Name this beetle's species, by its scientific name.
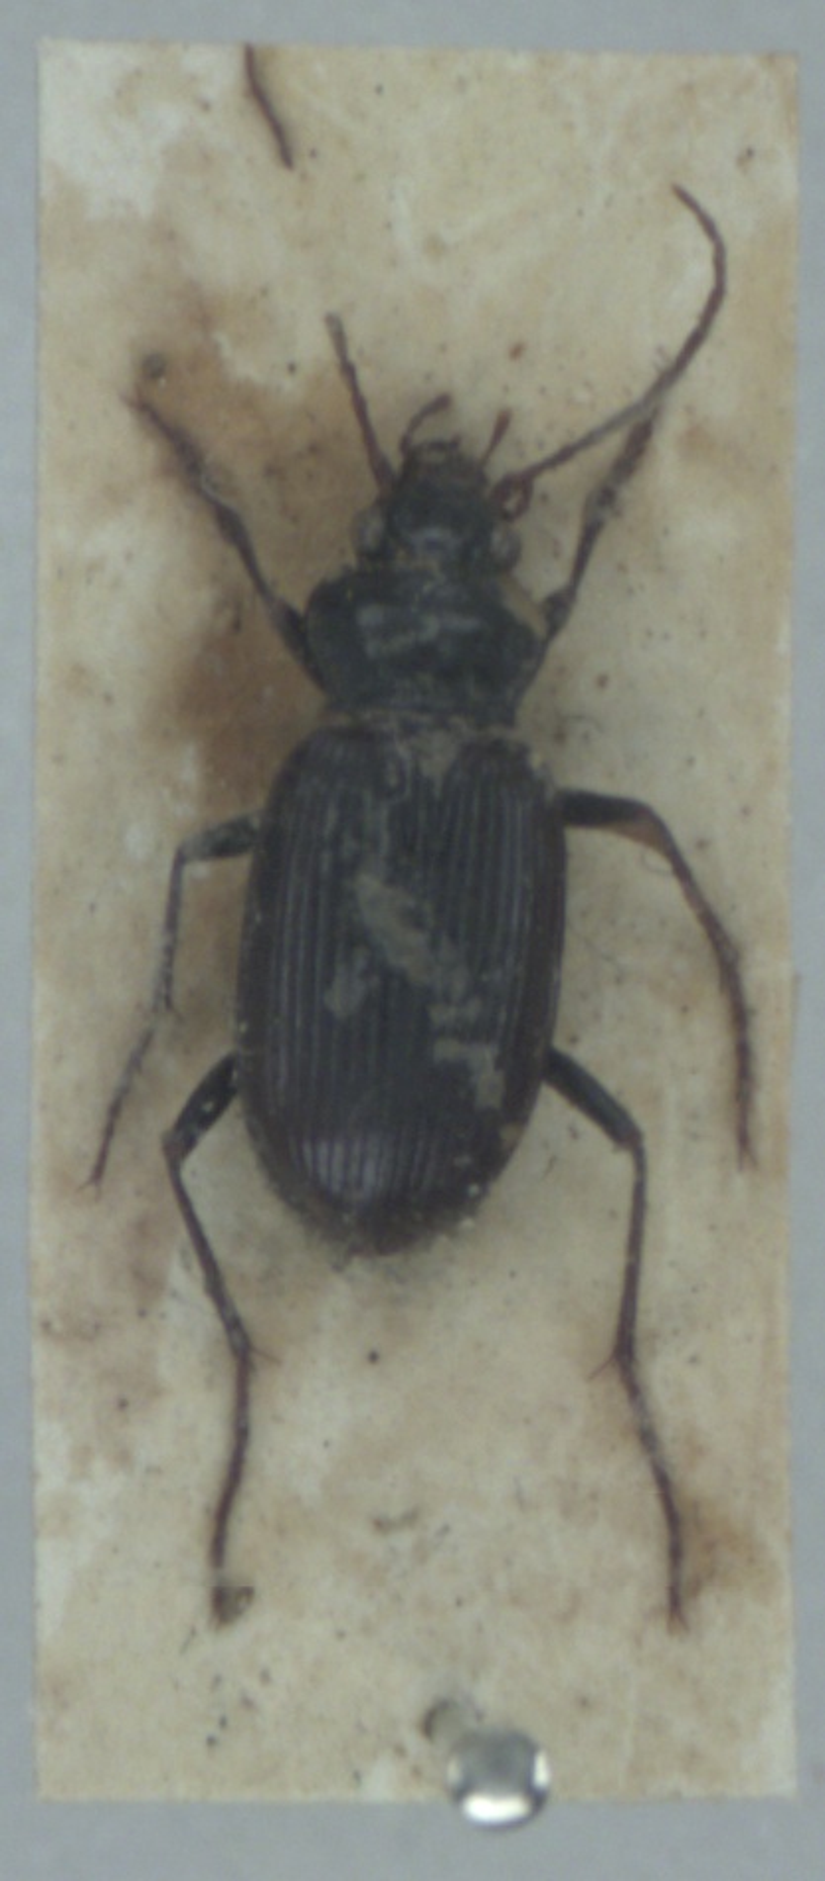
Nebria brevicollis
